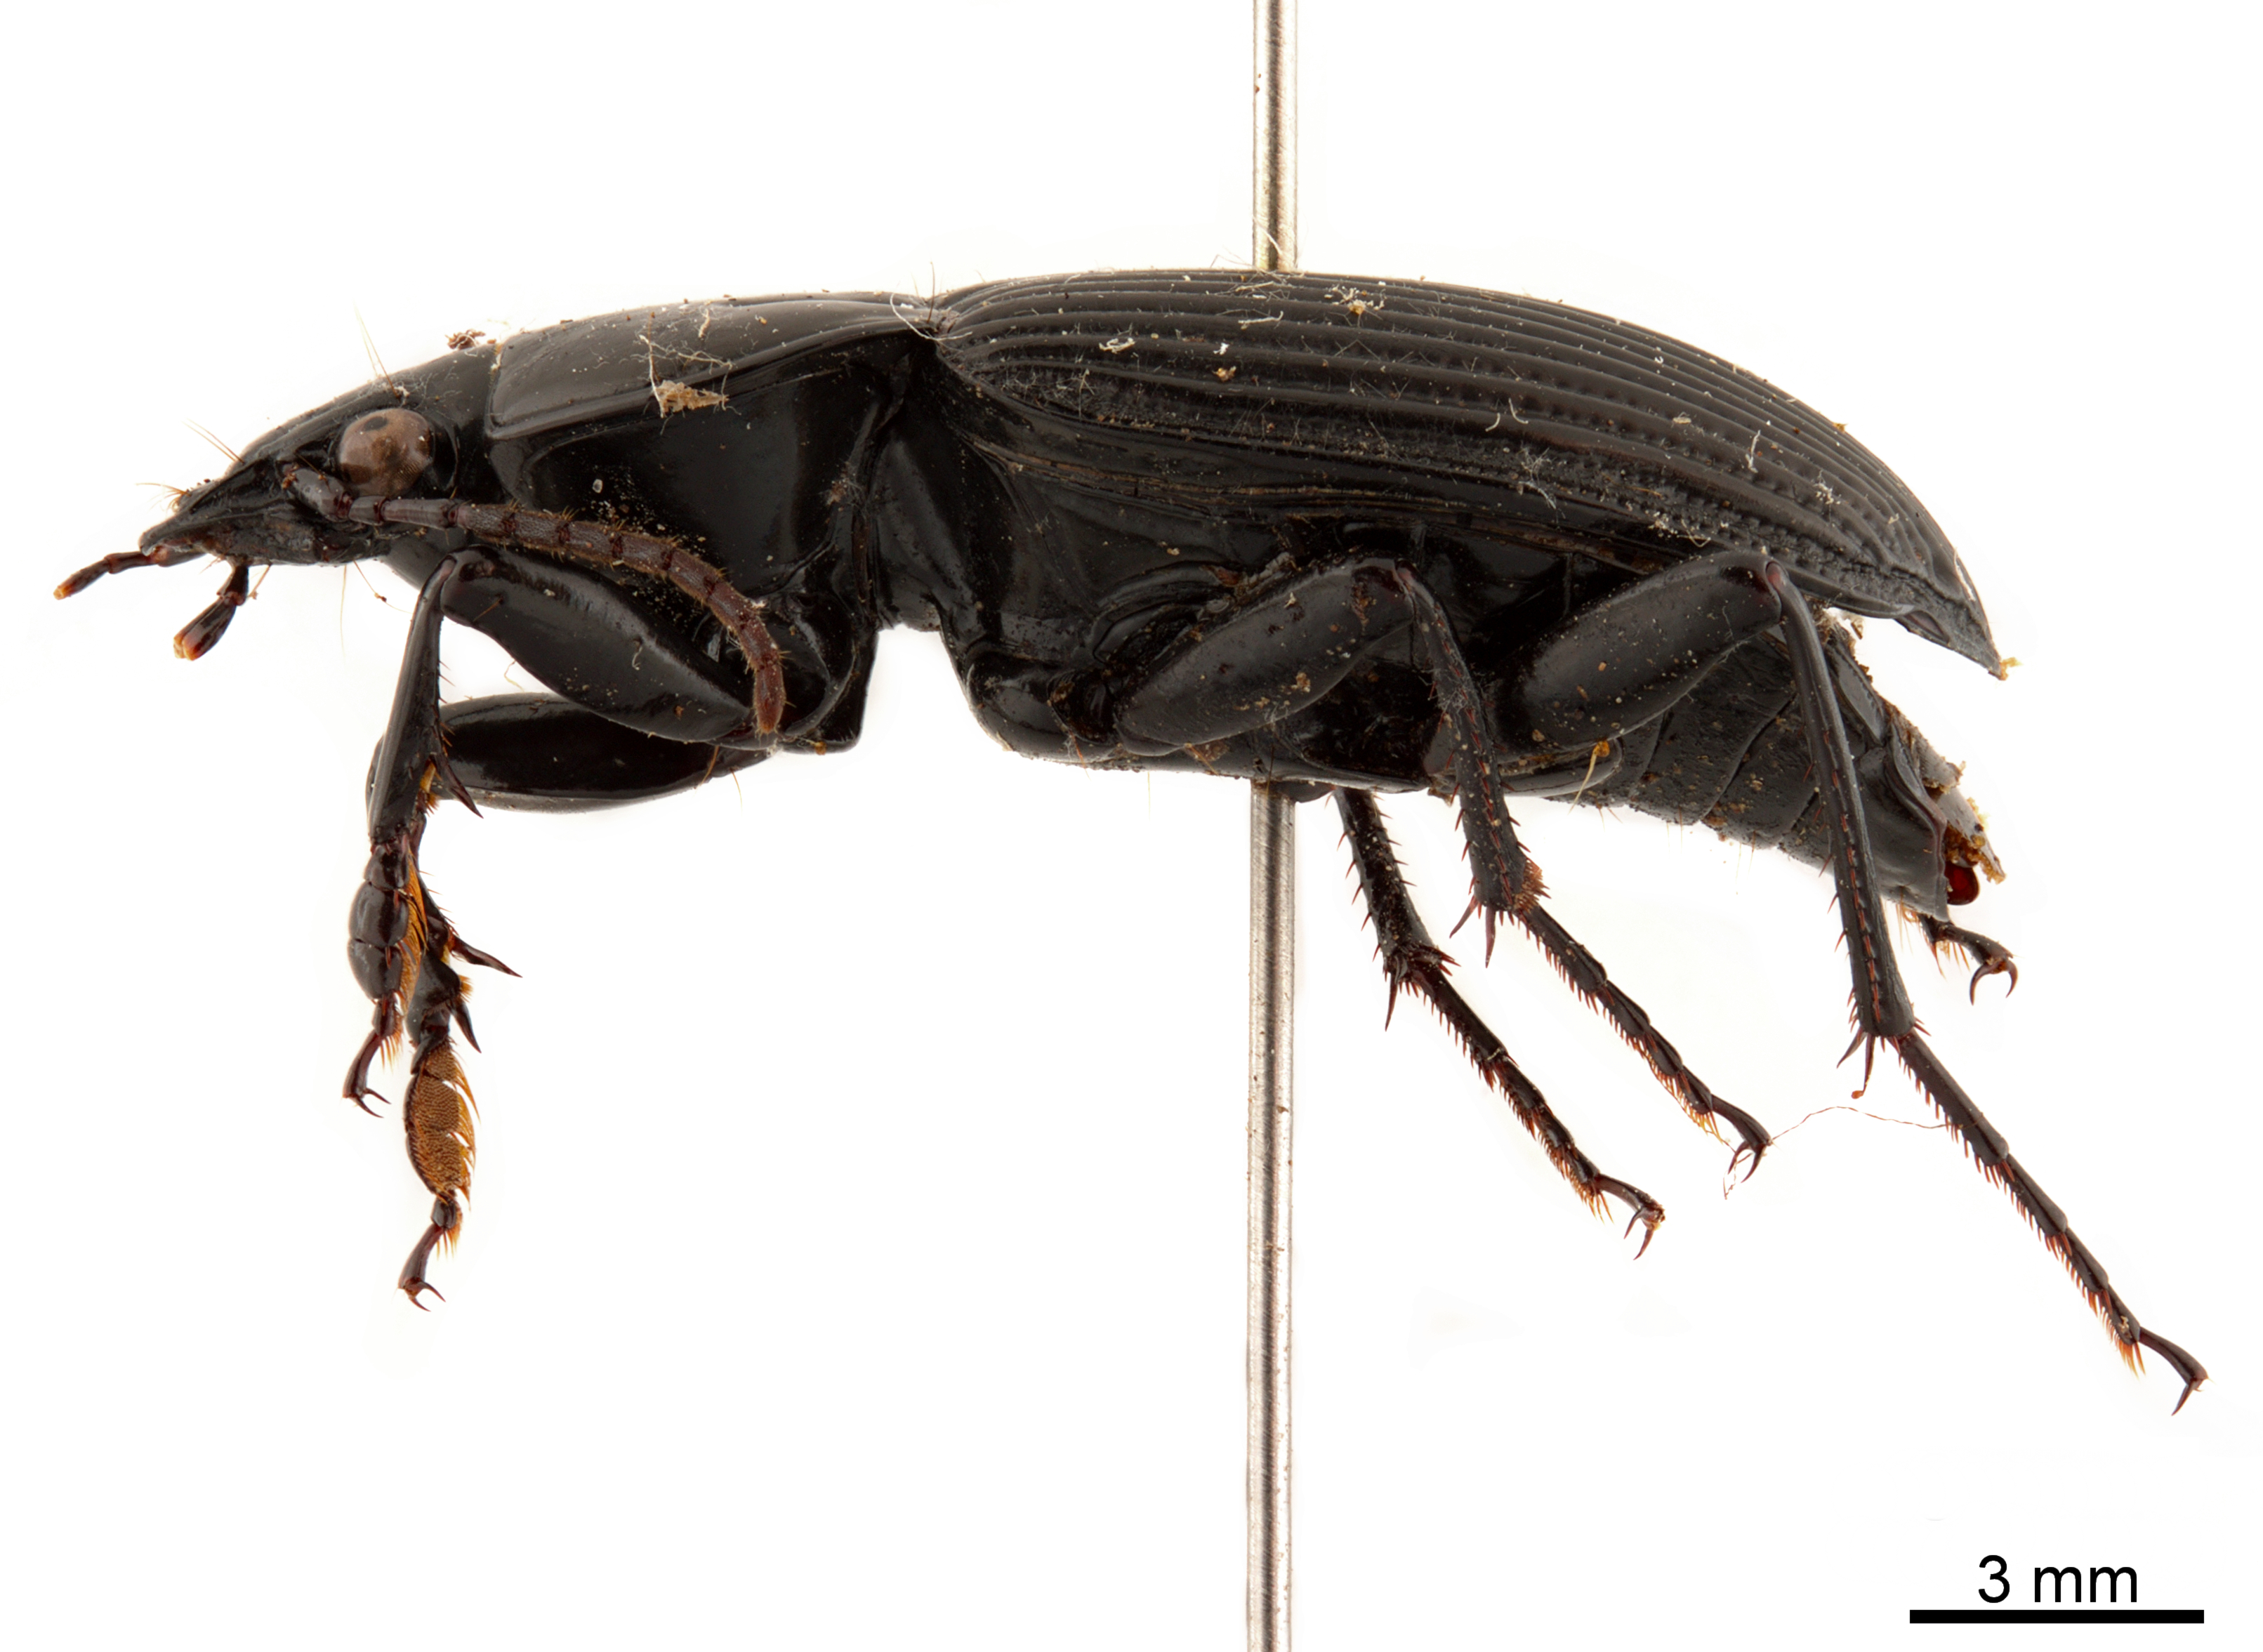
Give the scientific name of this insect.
Dercylus batesi
